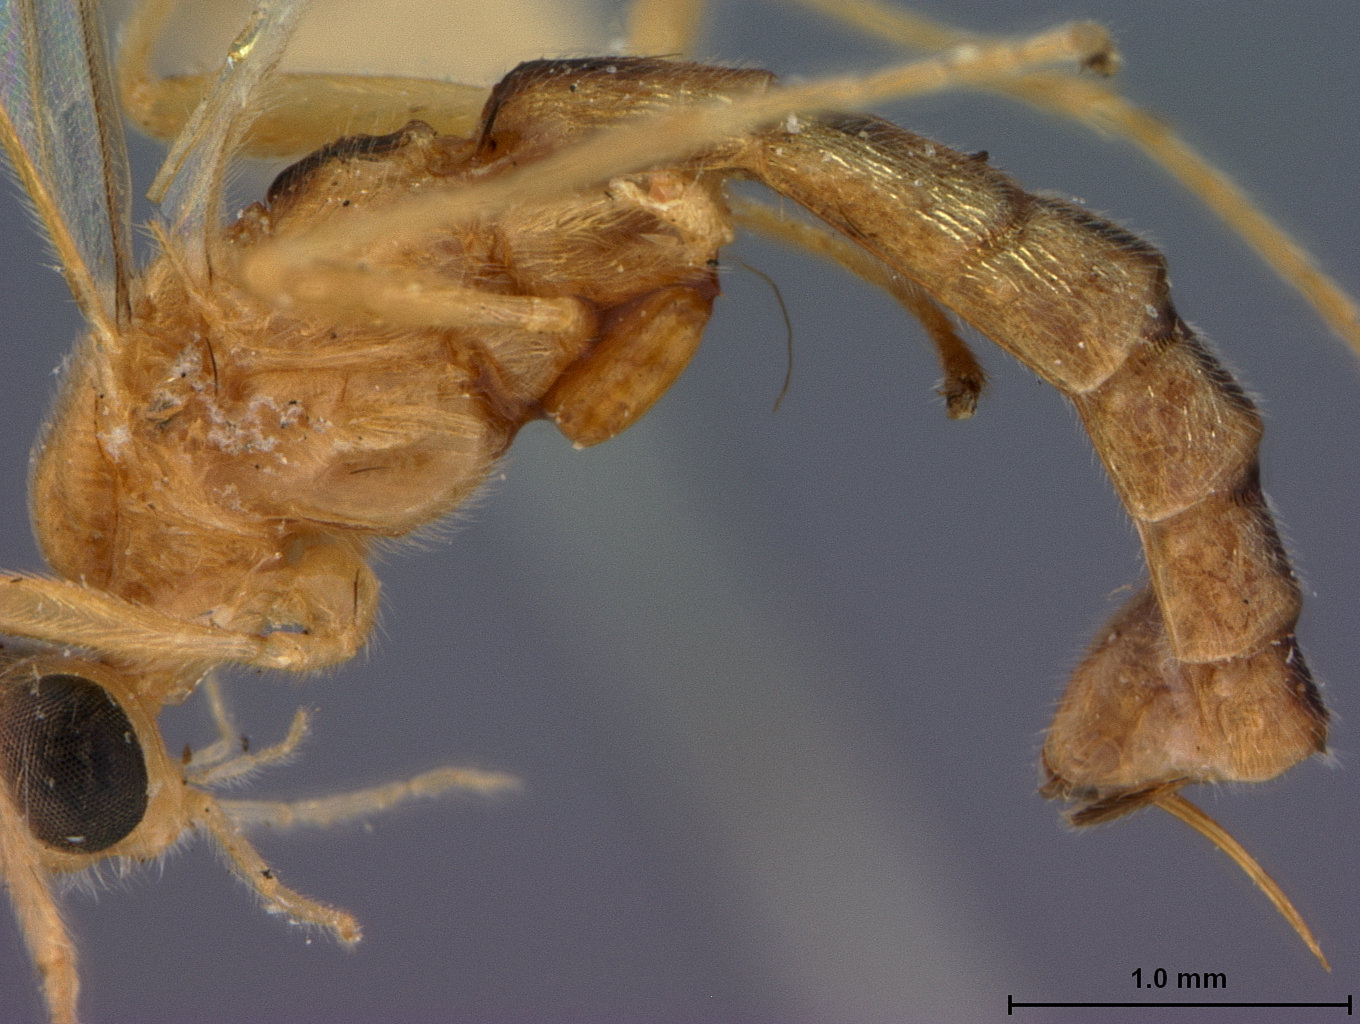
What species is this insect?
Rhogasella lineata
